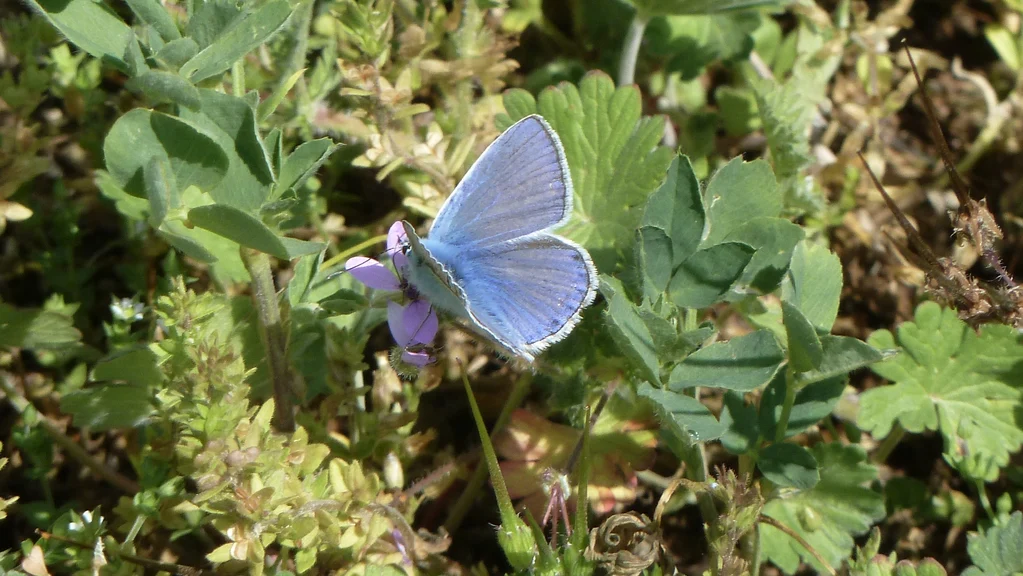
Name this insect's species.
Polyommatus icarus
